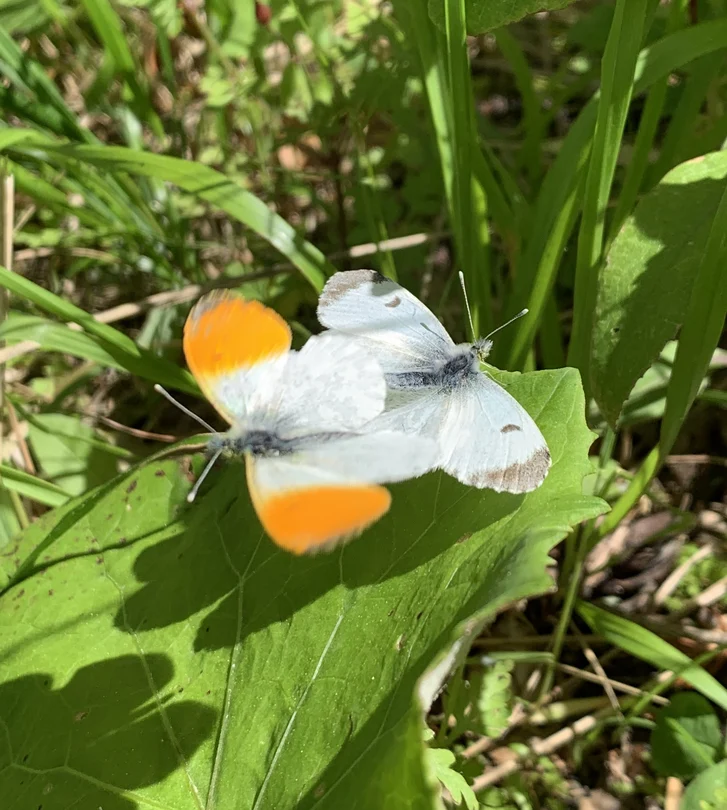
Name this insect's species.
Anthocharis cardamines
